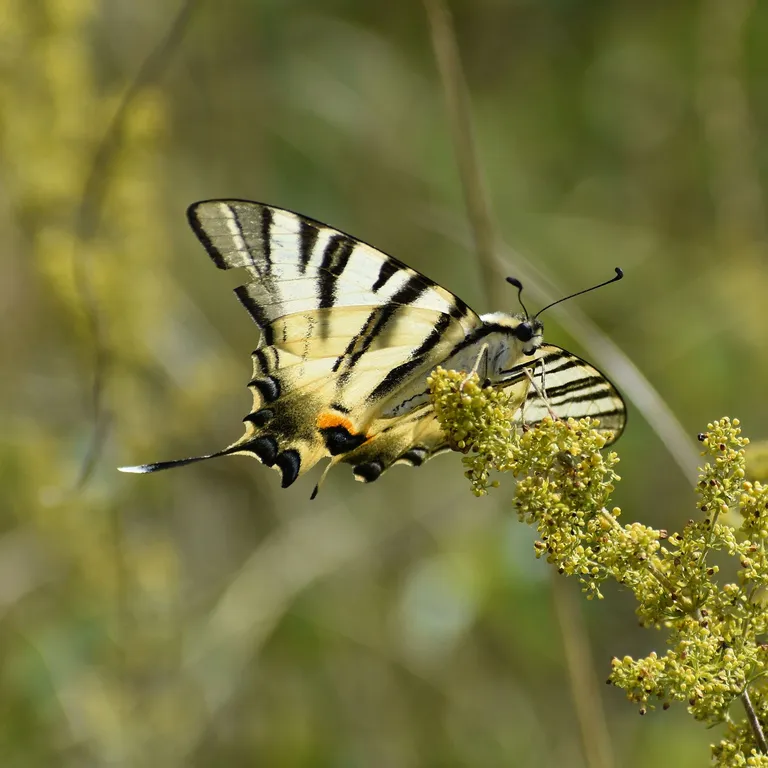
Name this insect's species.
Iphiclides podalirius
